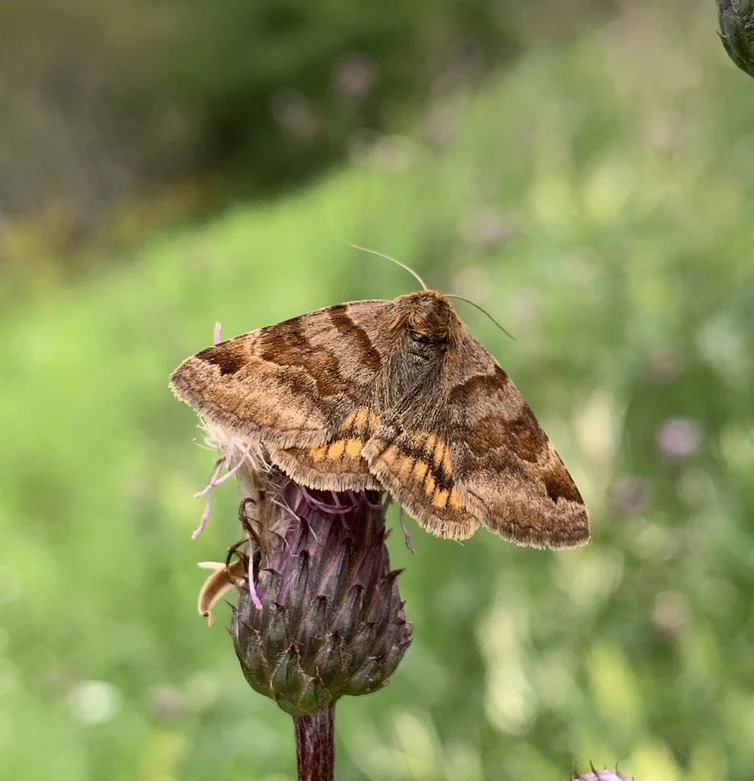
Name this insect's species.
Euclidia glyphica
